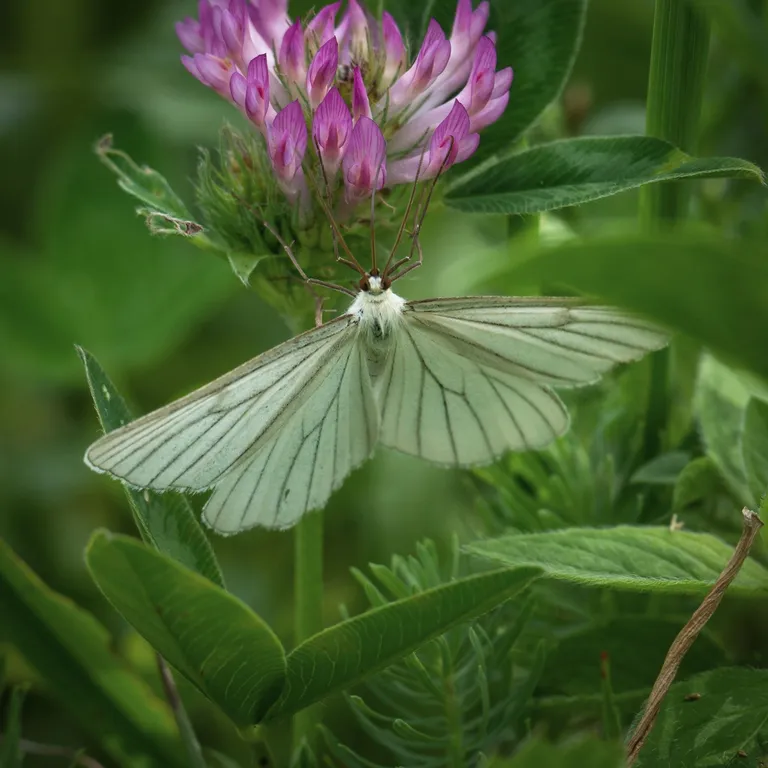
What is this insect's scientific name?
Siona lineata
